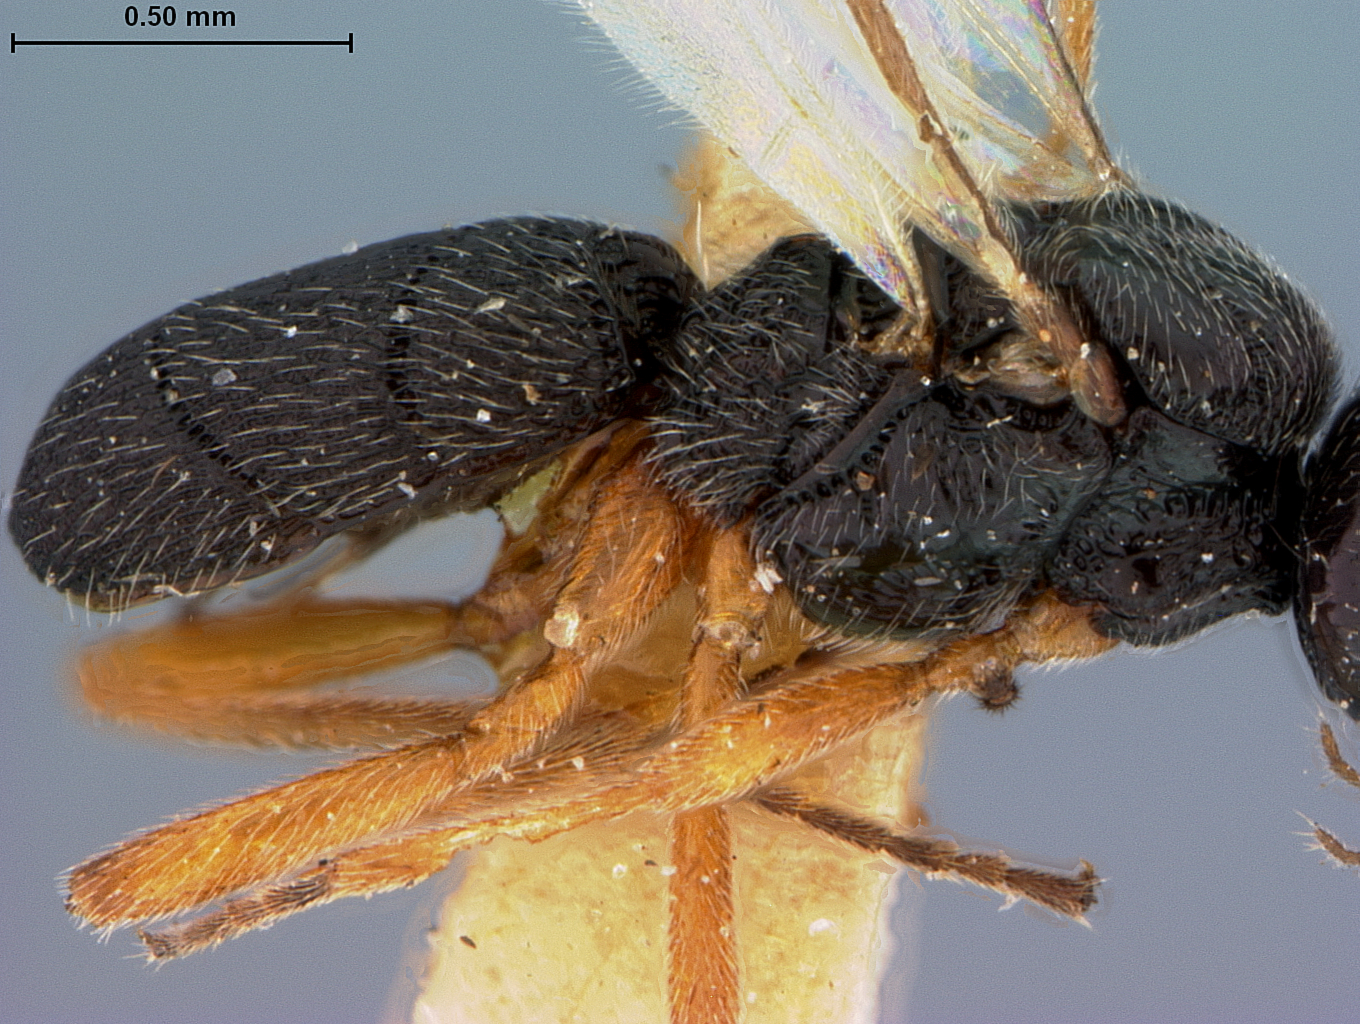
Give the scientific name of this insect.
Triaspis stenogaster
